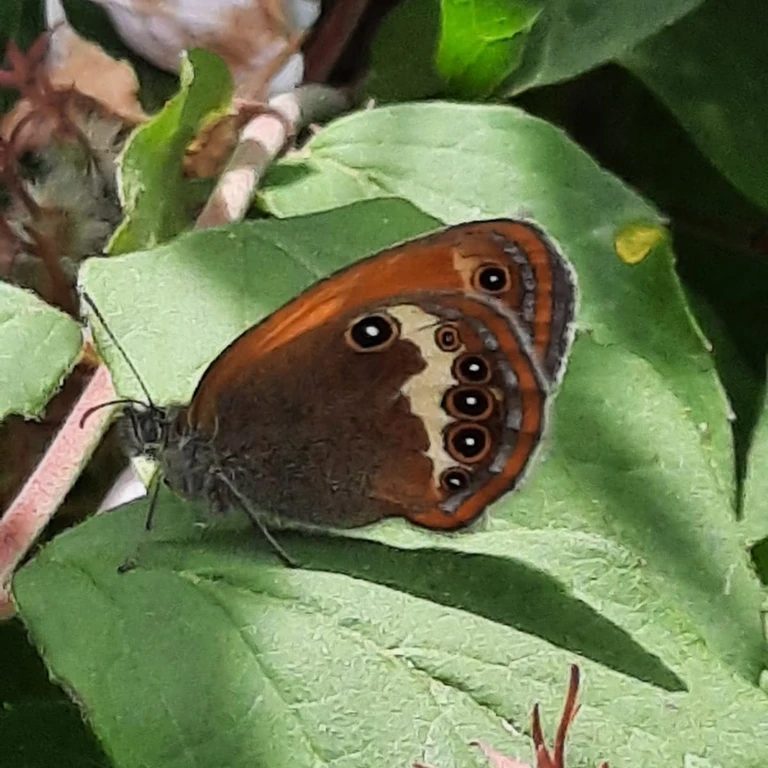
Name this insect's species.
Coenonympha arcania
